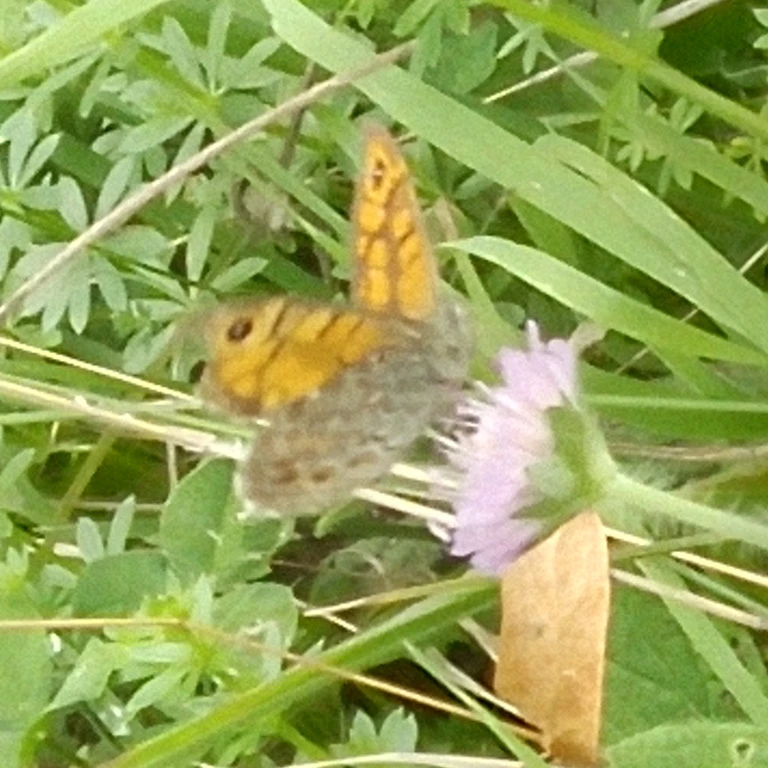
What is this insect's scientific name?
Lasiommata megera (also Pararge megera)
